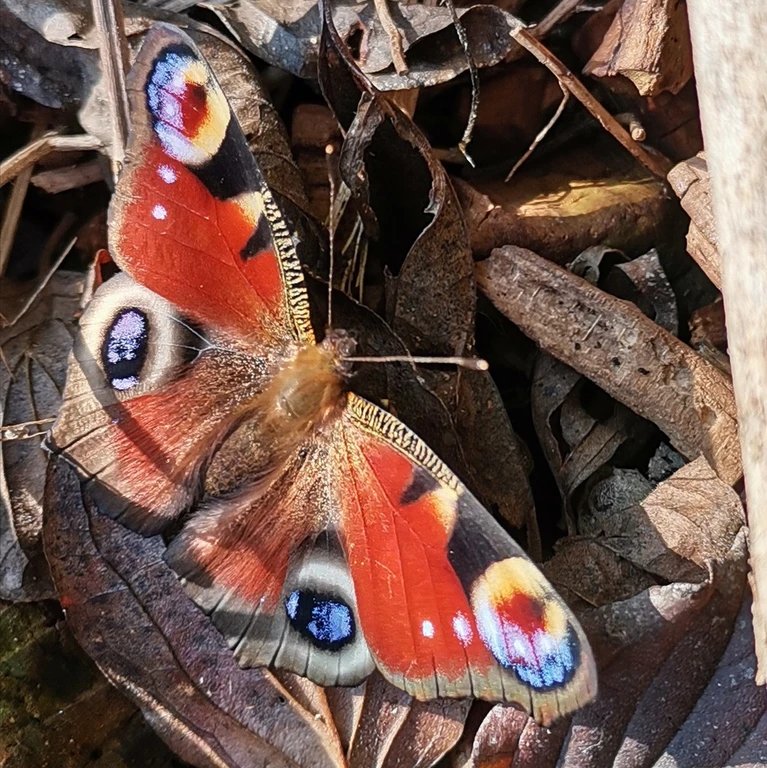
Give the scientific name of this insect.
Aglais io
